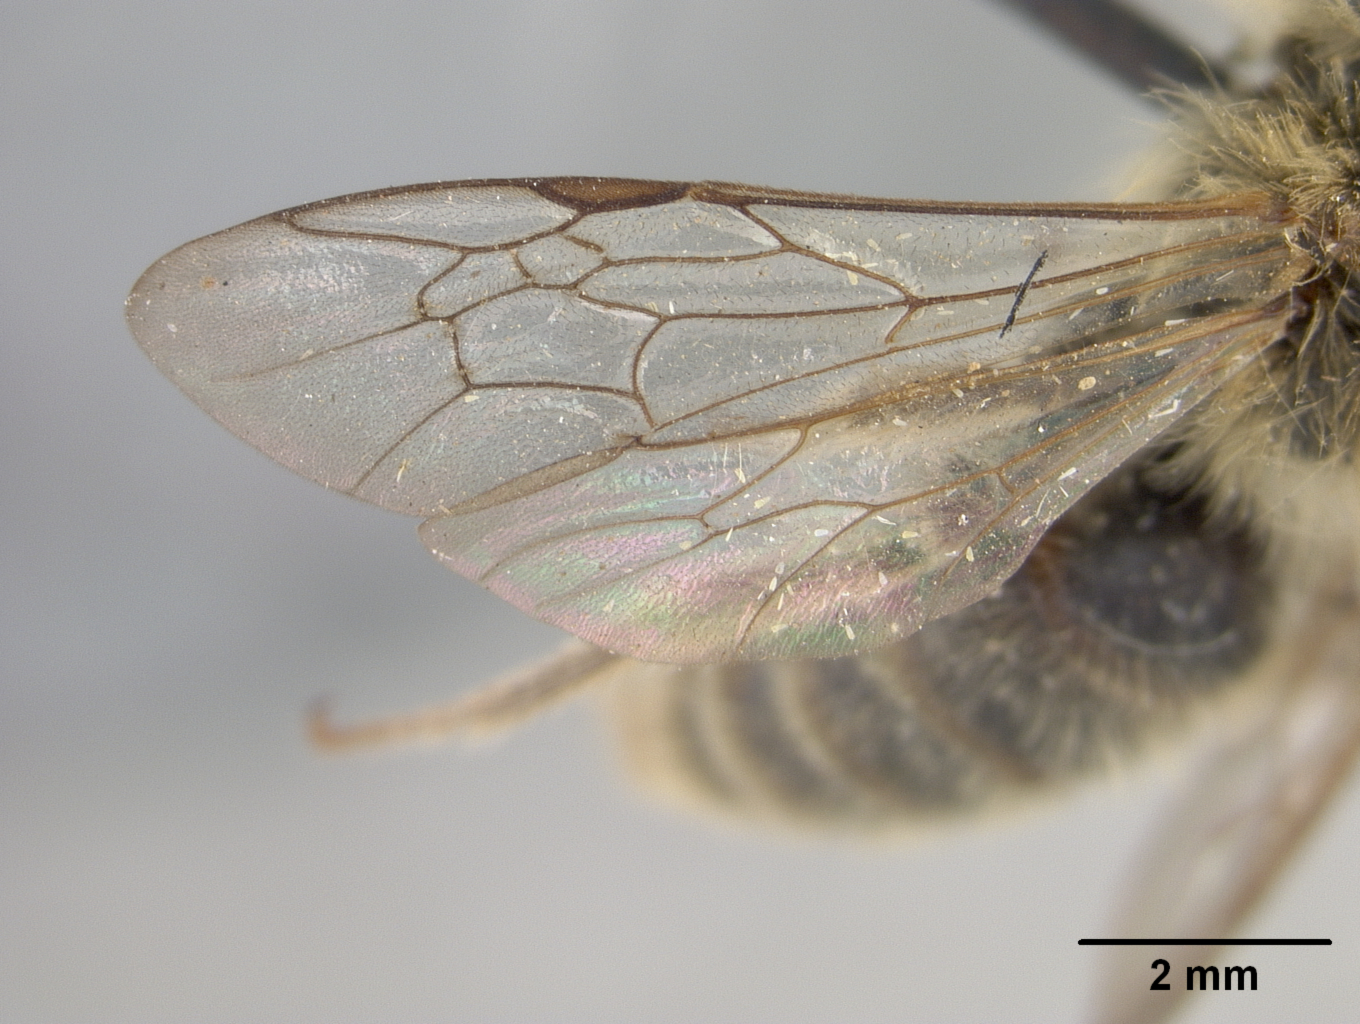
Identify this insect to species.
Andrena sasakii
